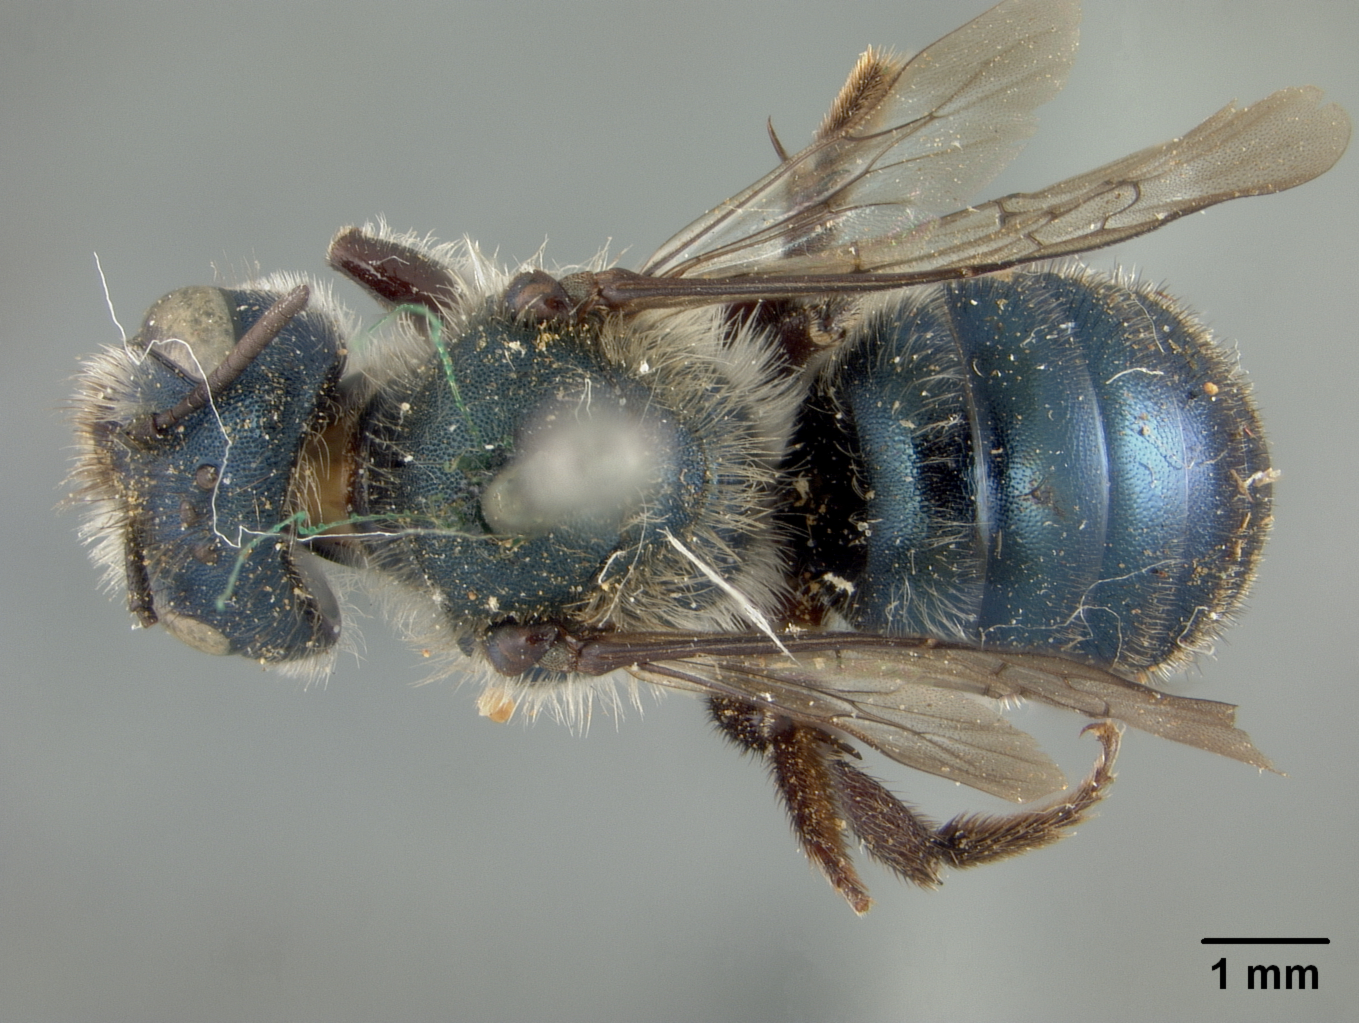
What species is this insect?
Osmia melanotricha
